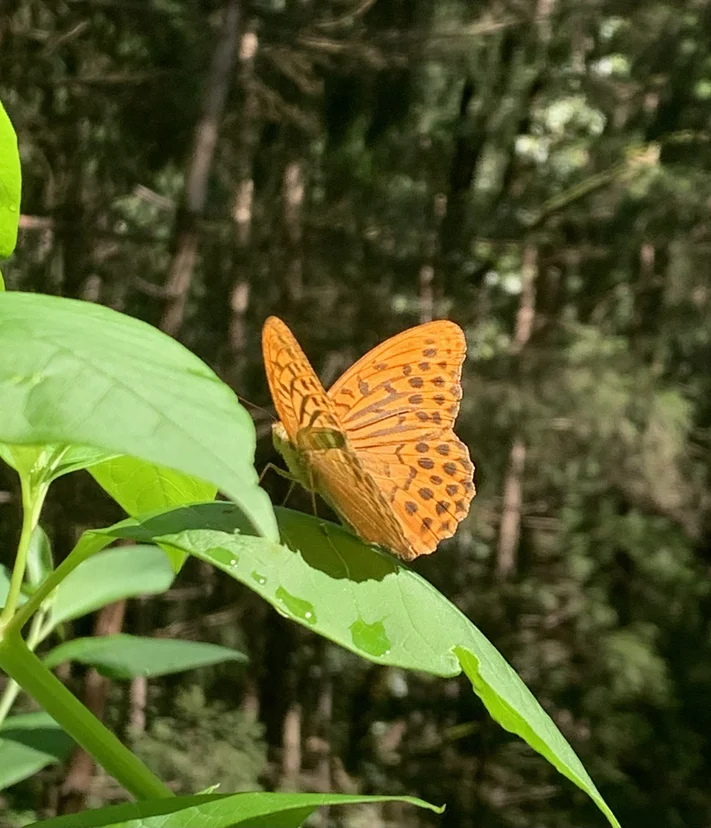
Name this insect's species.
Argynnis paphia
